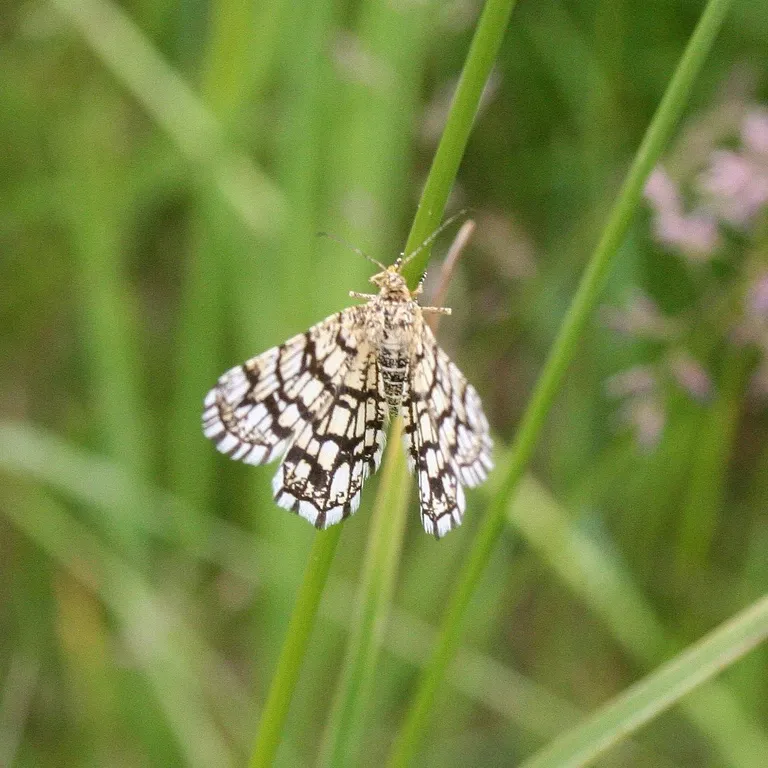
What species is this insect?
Chiasmia clathrata
